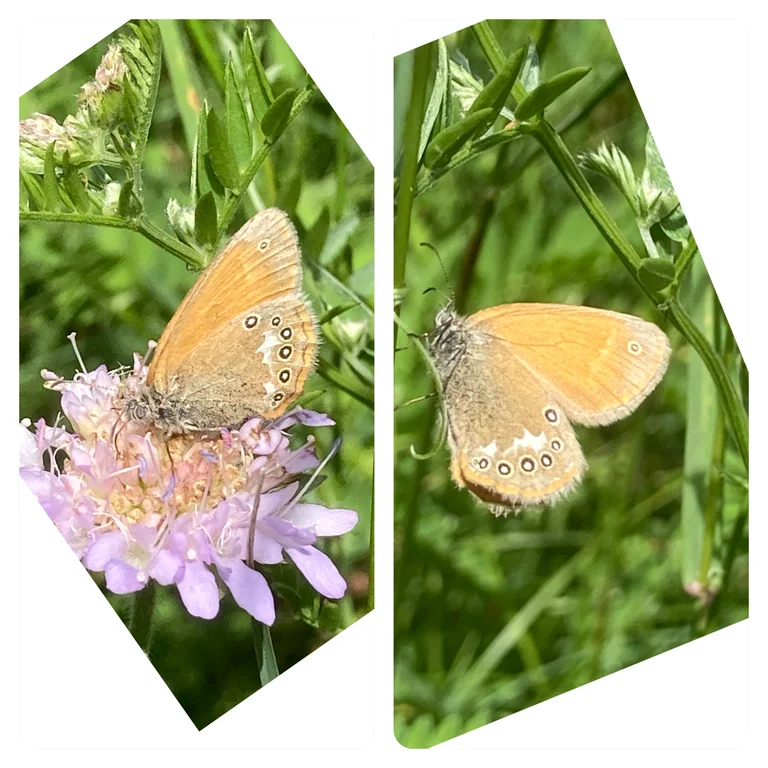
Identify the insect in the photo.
Coenonympha glycerion (also Coenonympha iphis)
